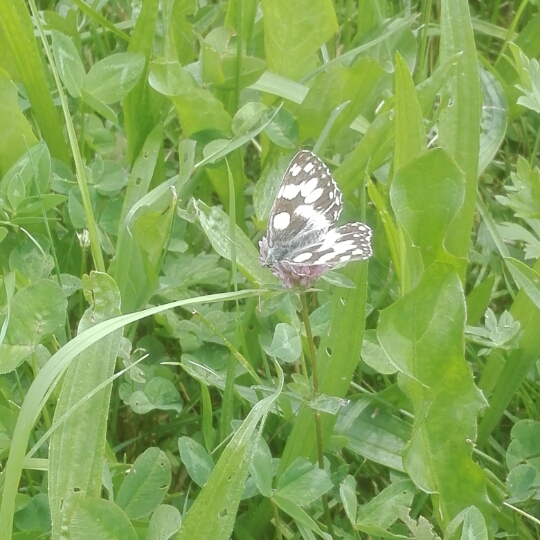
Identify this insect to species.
Melanargia galathea
